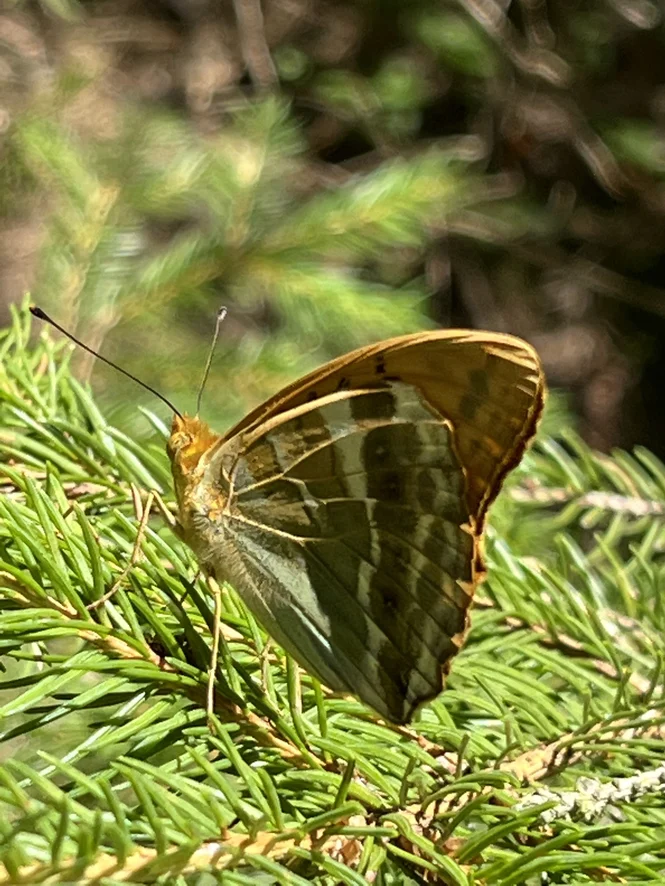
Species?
Argynnis paphia
